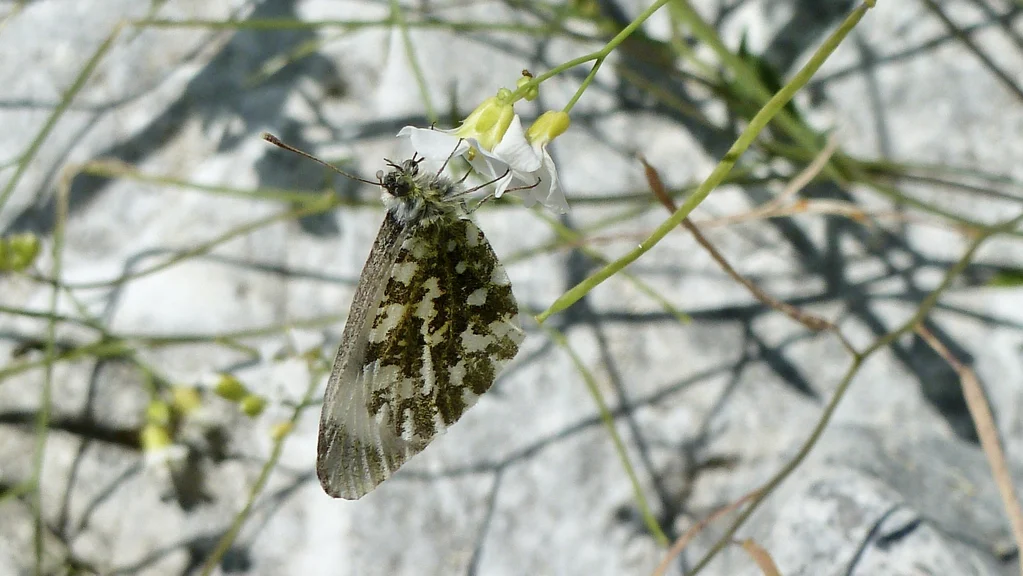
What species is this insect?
Anthocharis cardamines
